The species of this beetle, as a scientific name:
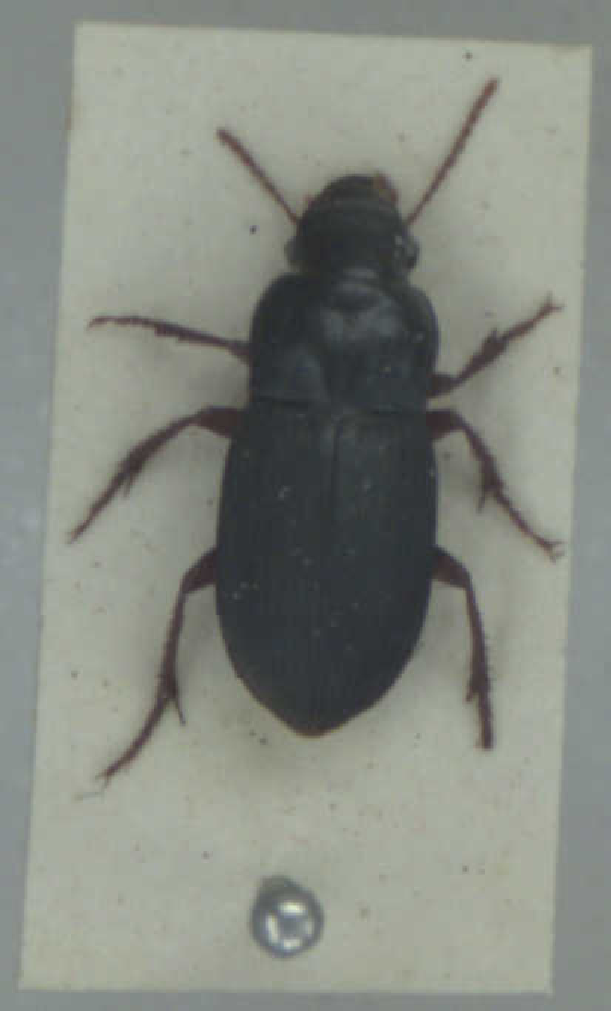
Harpalus rubripes
